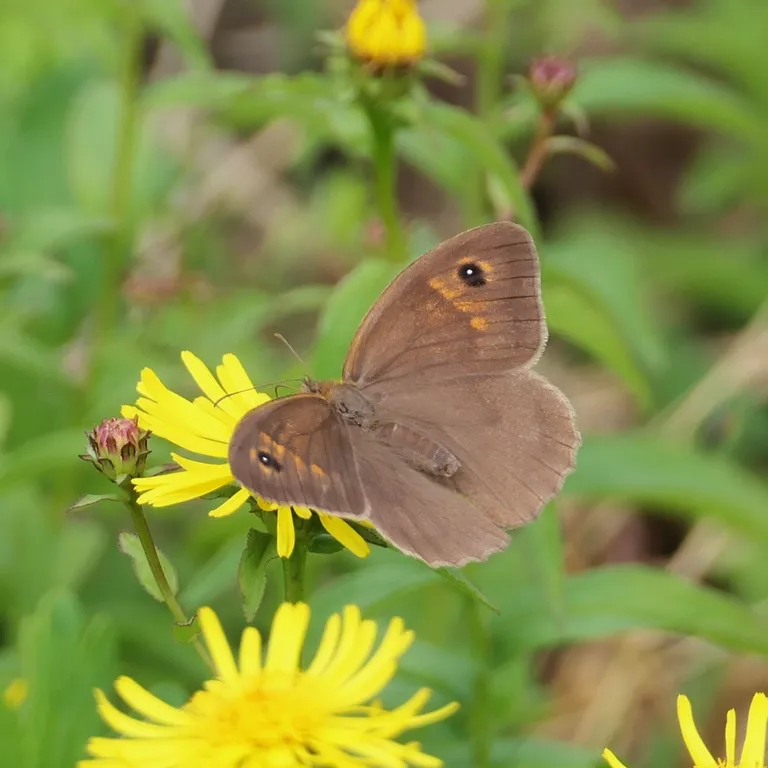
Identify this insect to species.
Maniola jurtina
